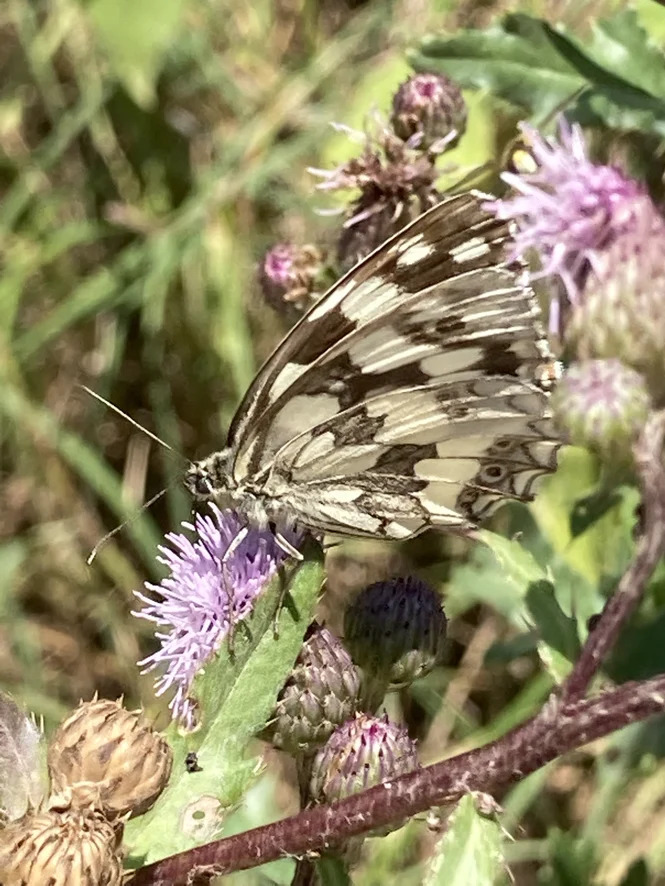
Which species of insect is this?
Melanargia galathea
